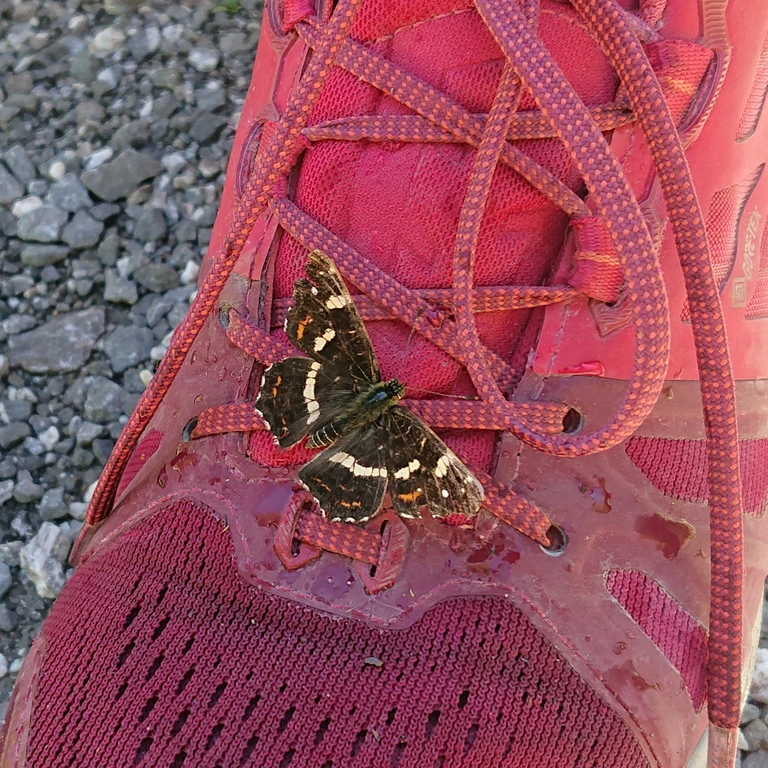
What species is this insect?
Araschnia levana
